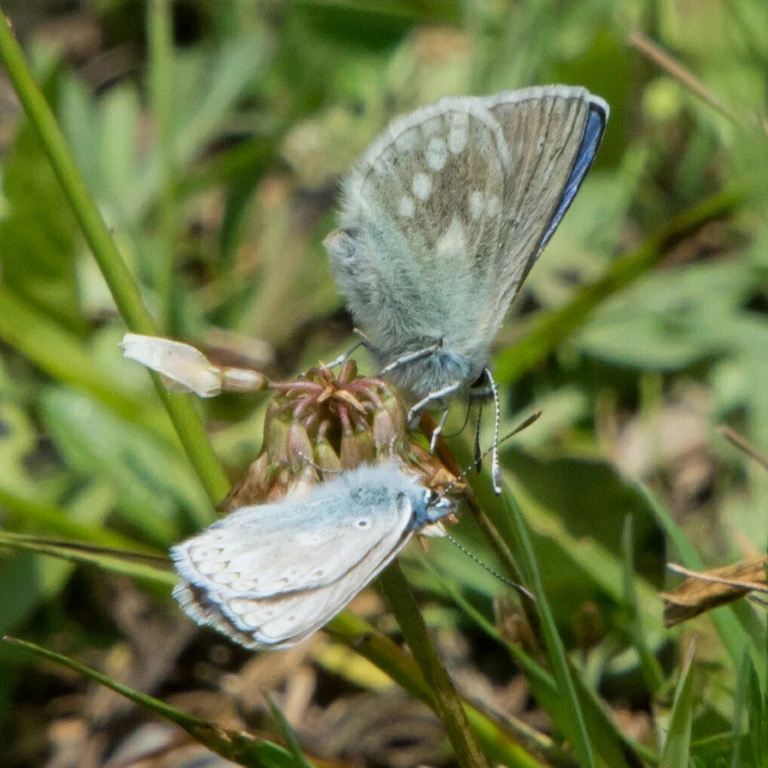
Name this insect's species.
Agriades orbitulus (also Albulina orbitulus)
